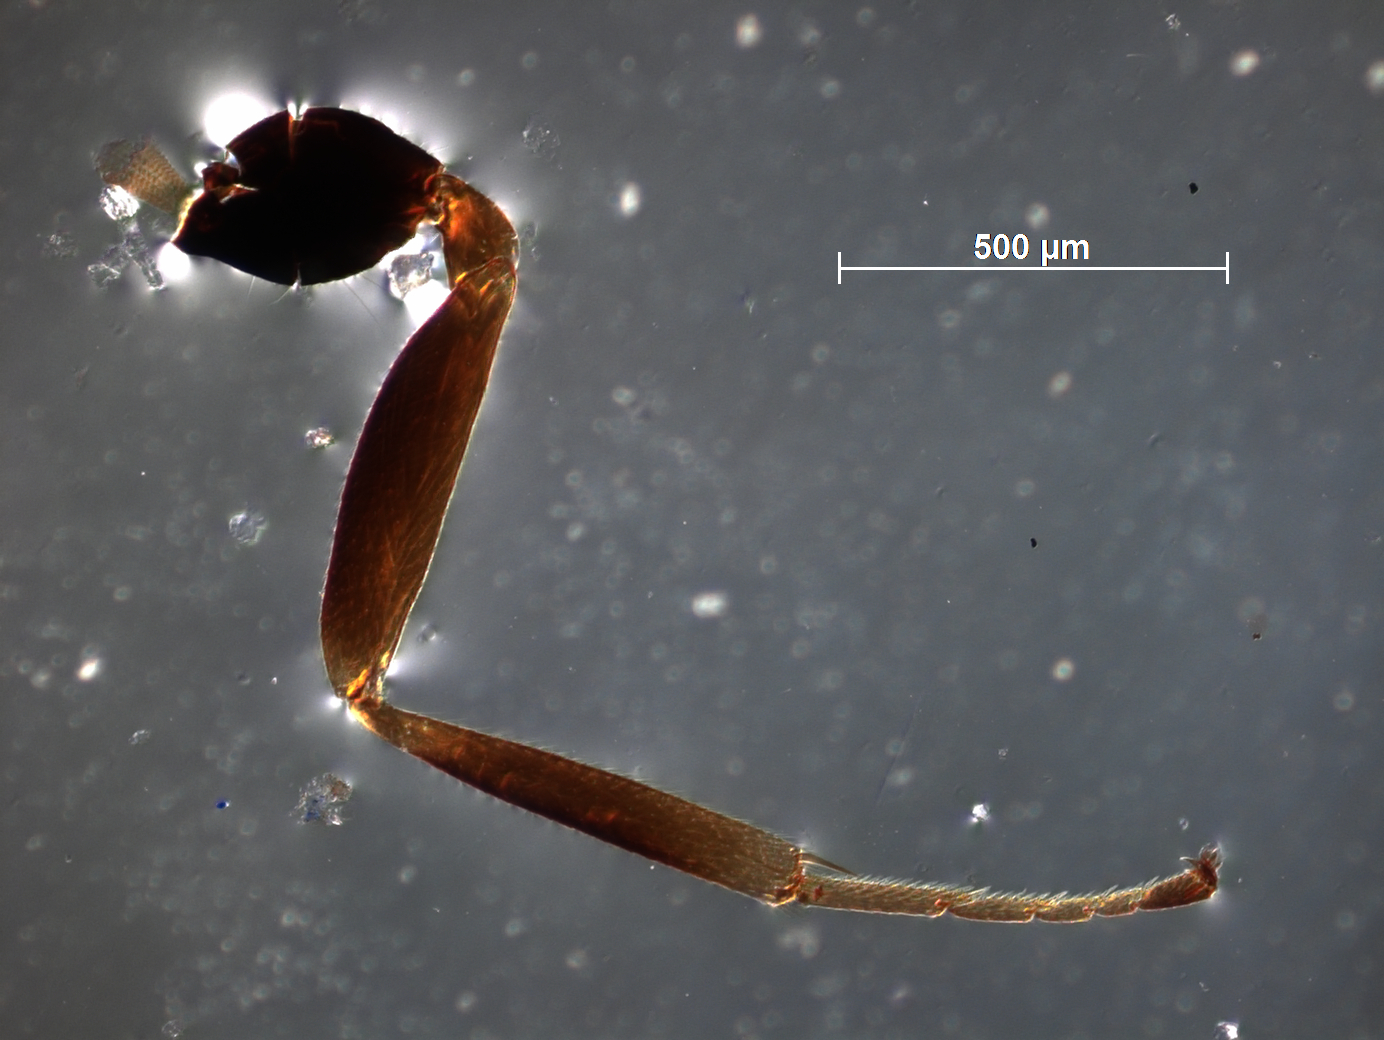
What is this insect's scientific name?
Pachyneuron ahlaensis
